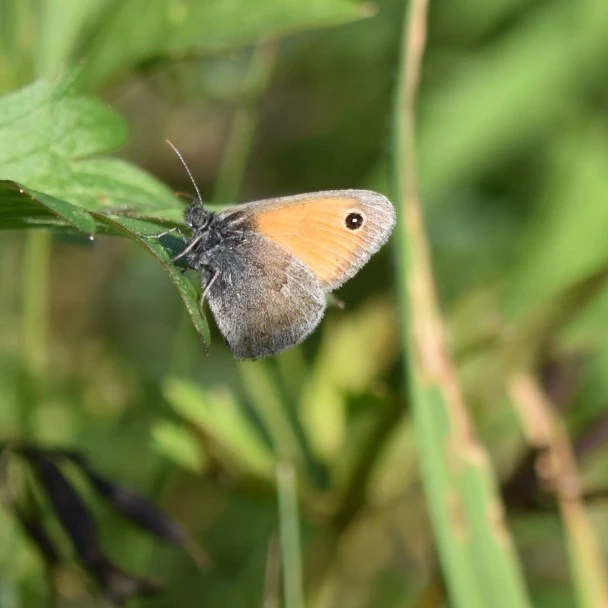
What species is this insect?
Coenonympha pamphilus
